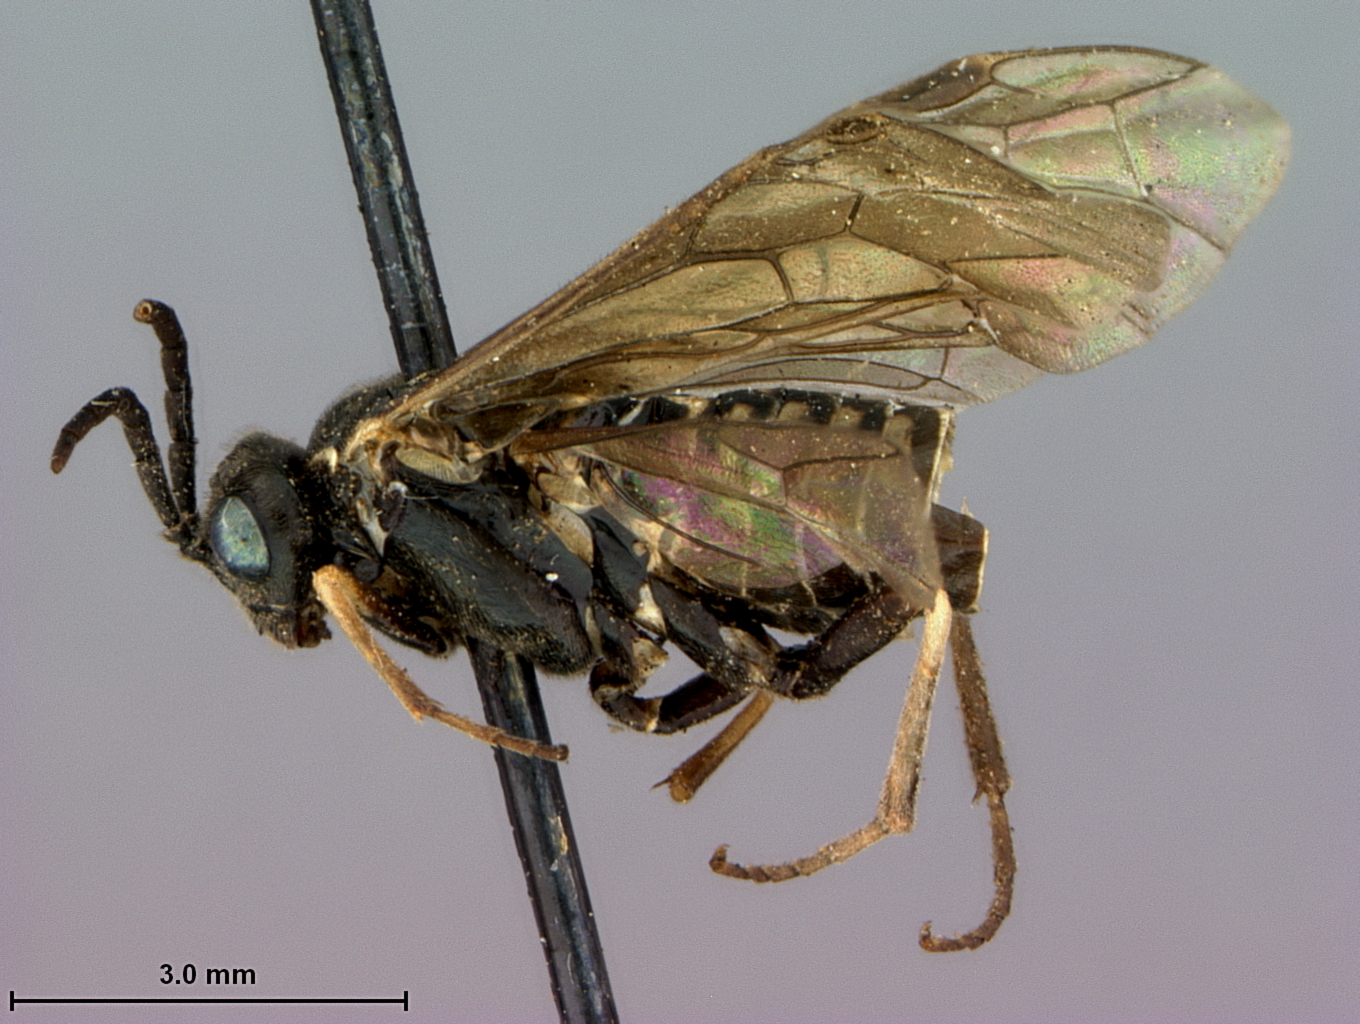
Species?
Empria caudelli
